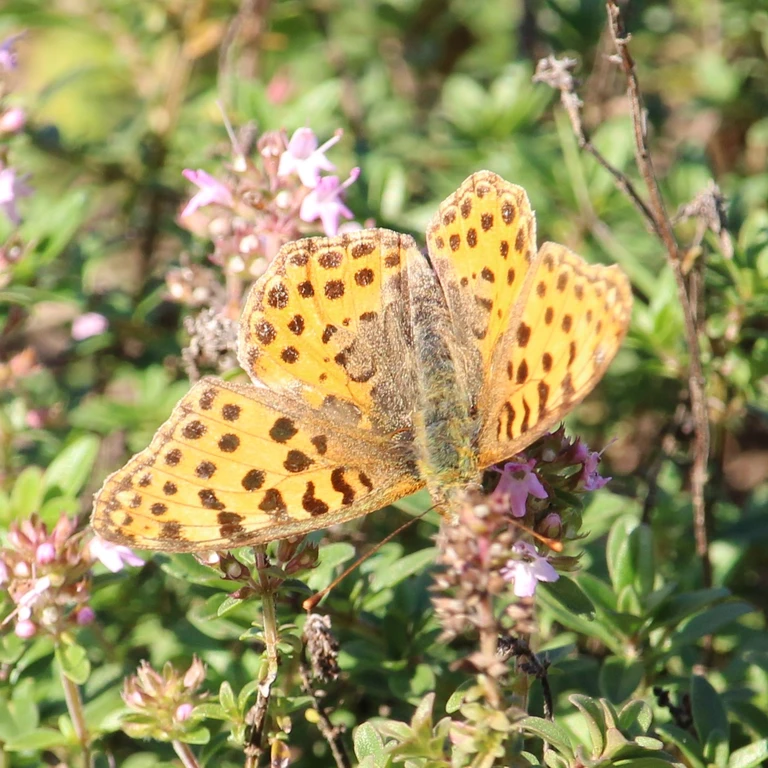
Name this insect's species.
Issoria lathonia
